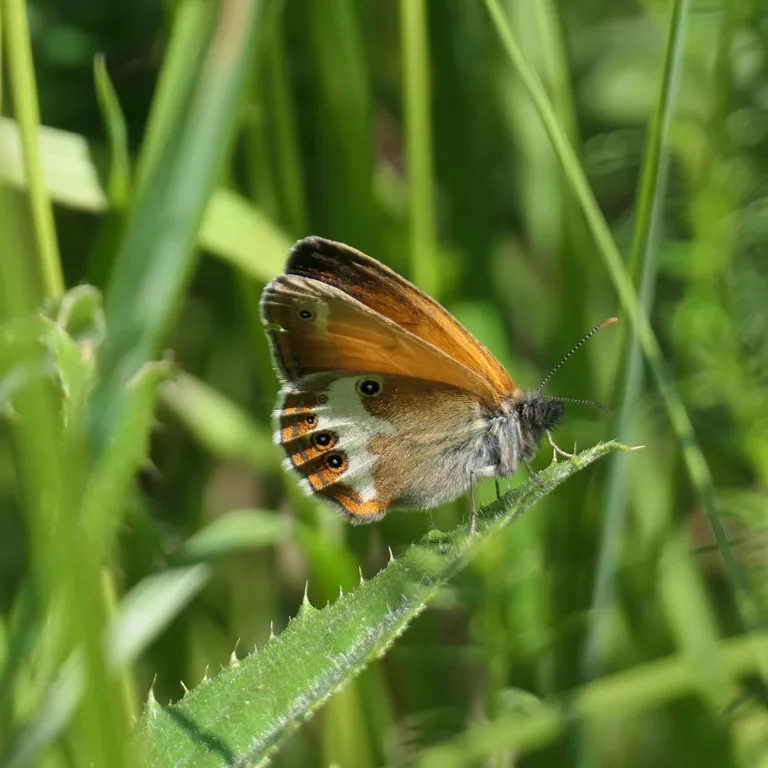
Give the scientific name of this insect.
Coenonympha arcania
